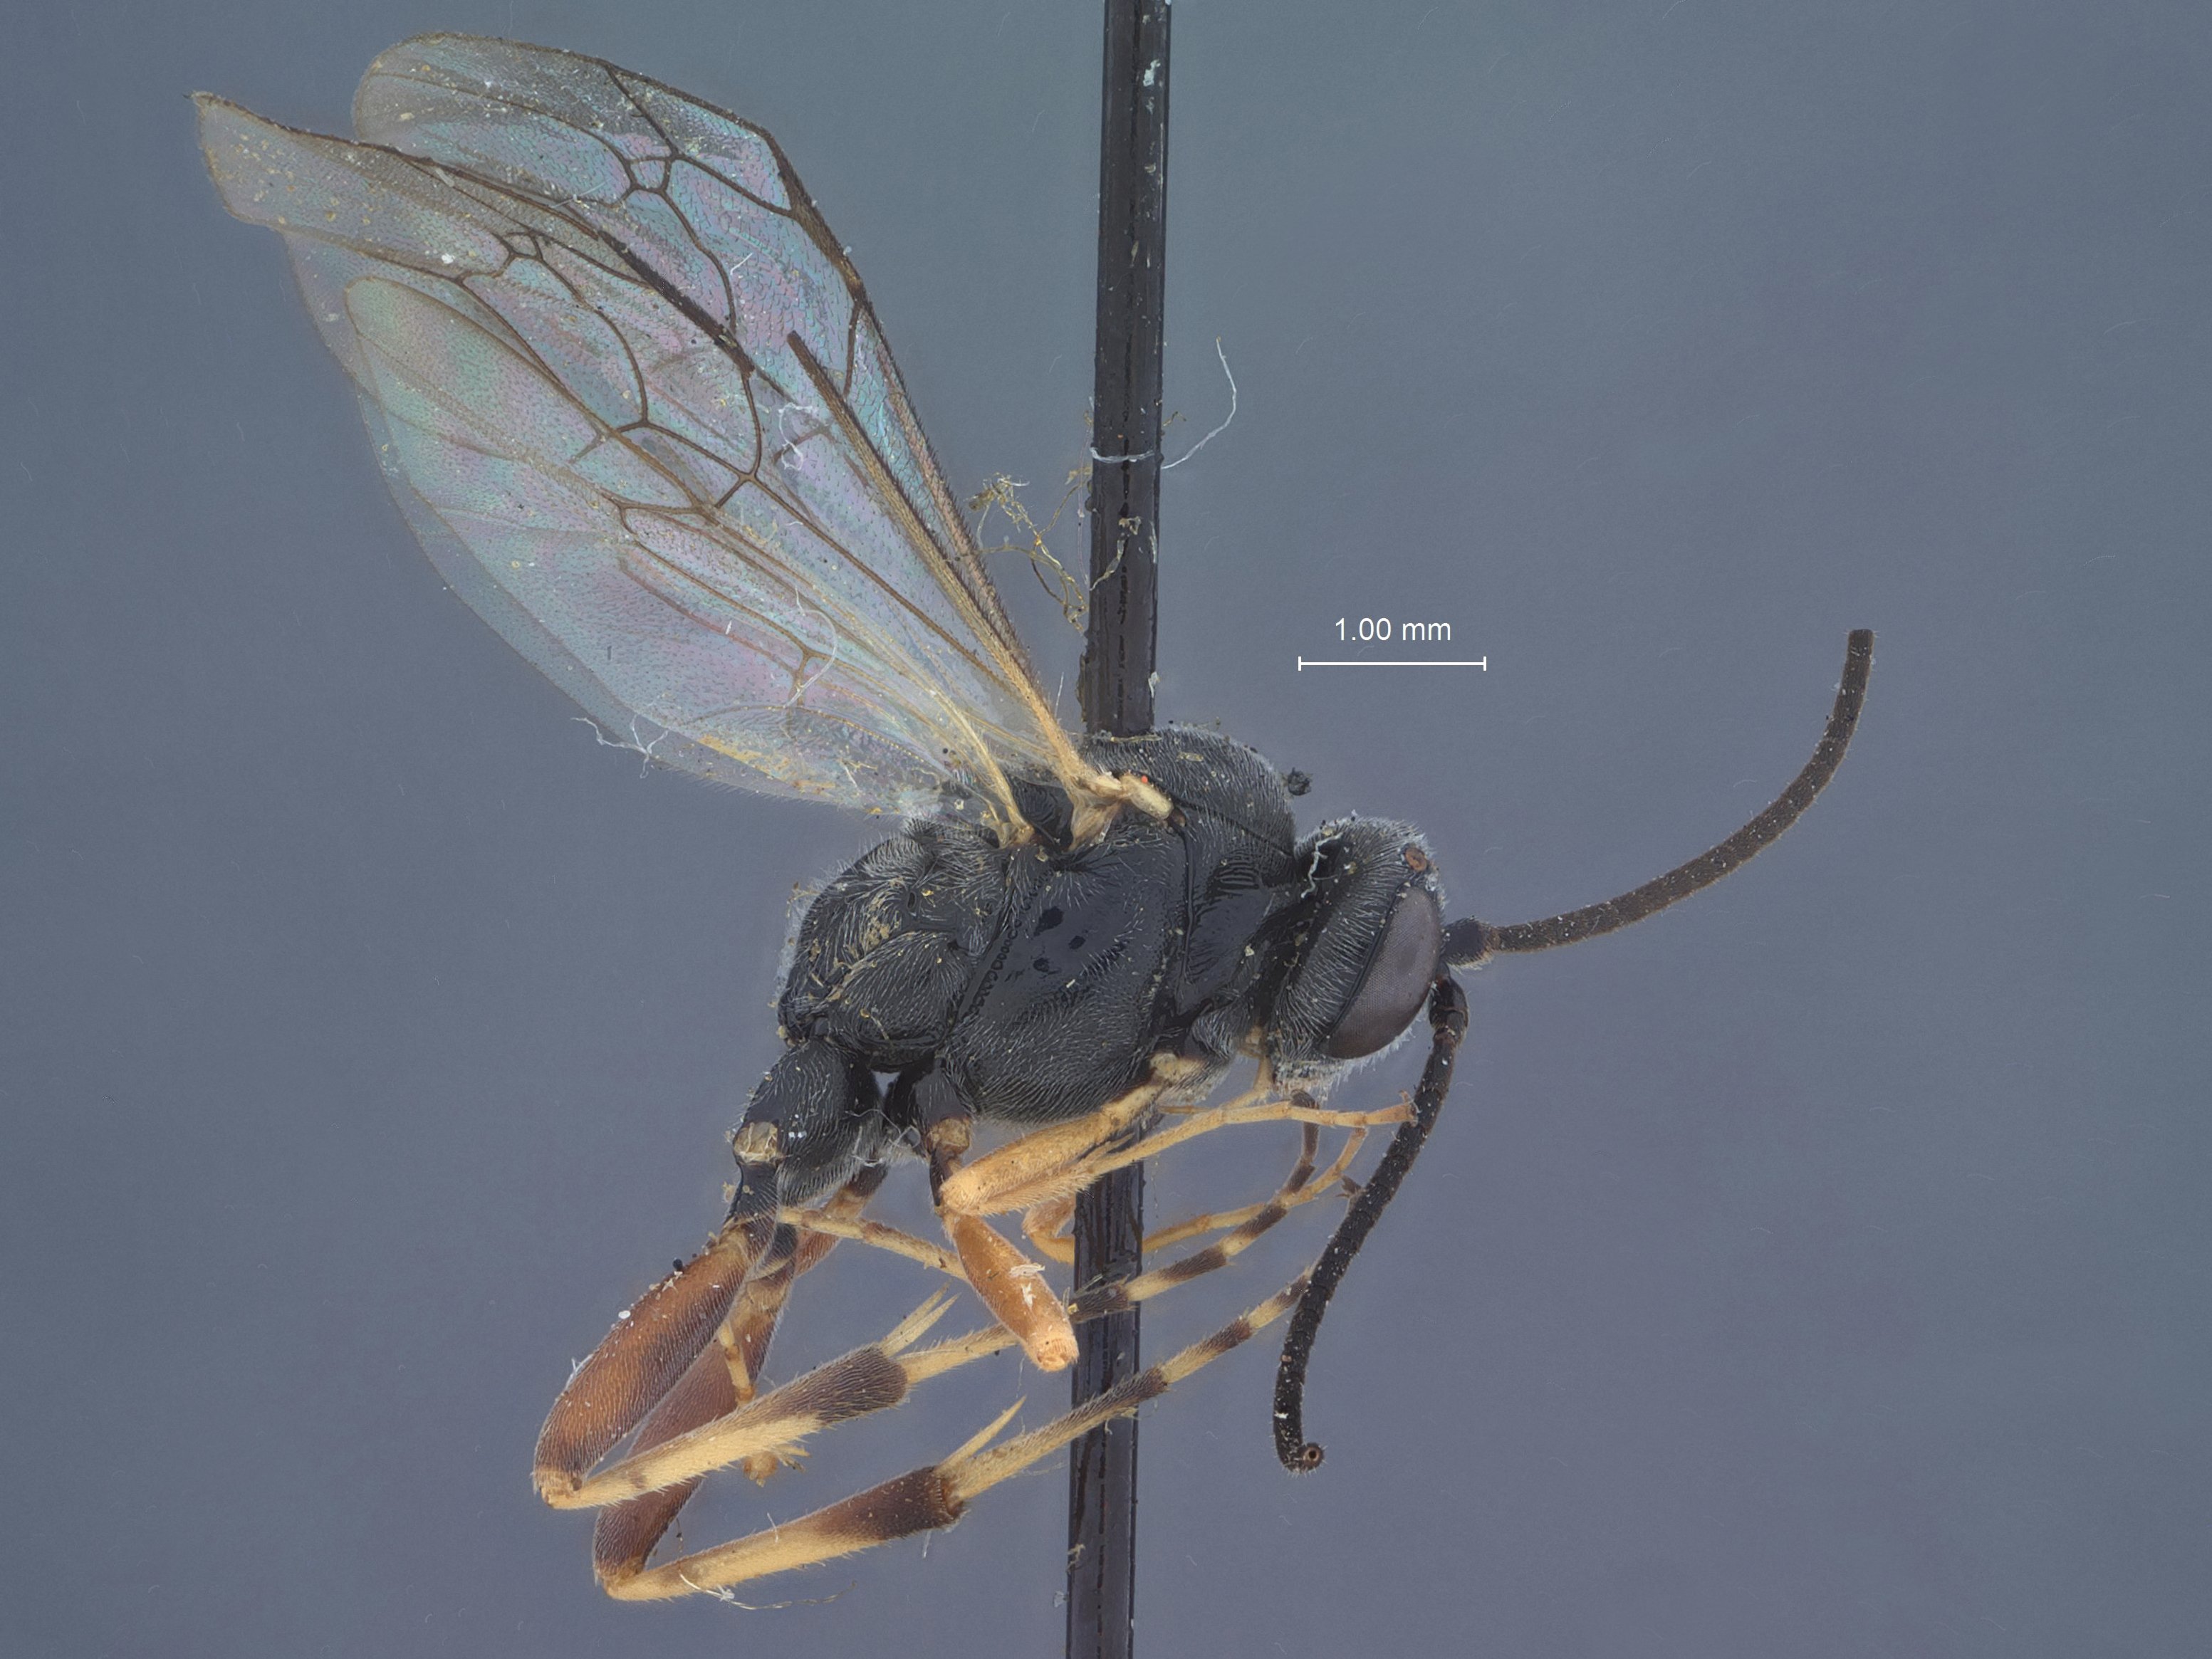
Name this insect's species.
Campoletidea caradrinae
